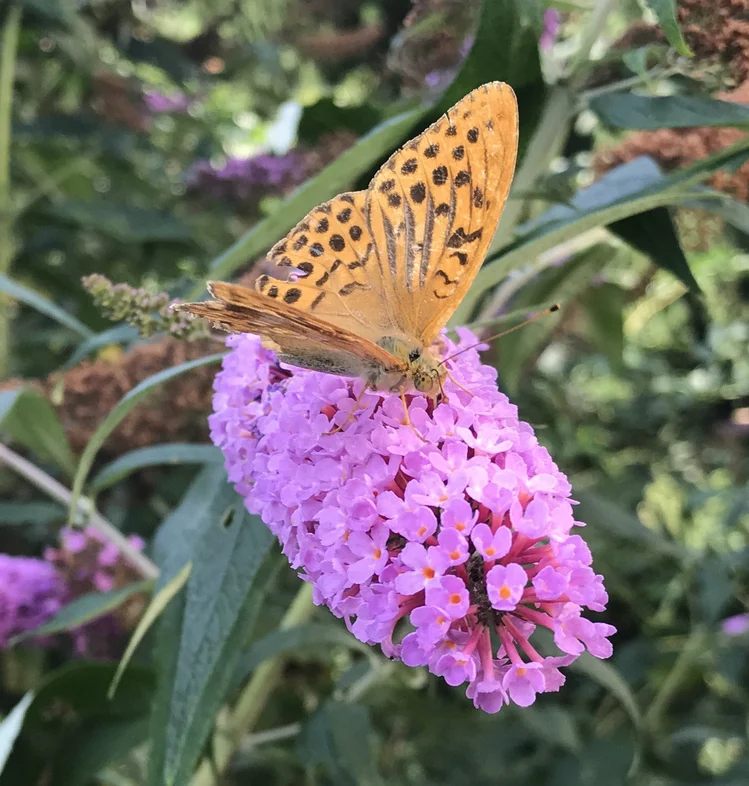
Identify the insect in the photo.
Argynnis paphia
